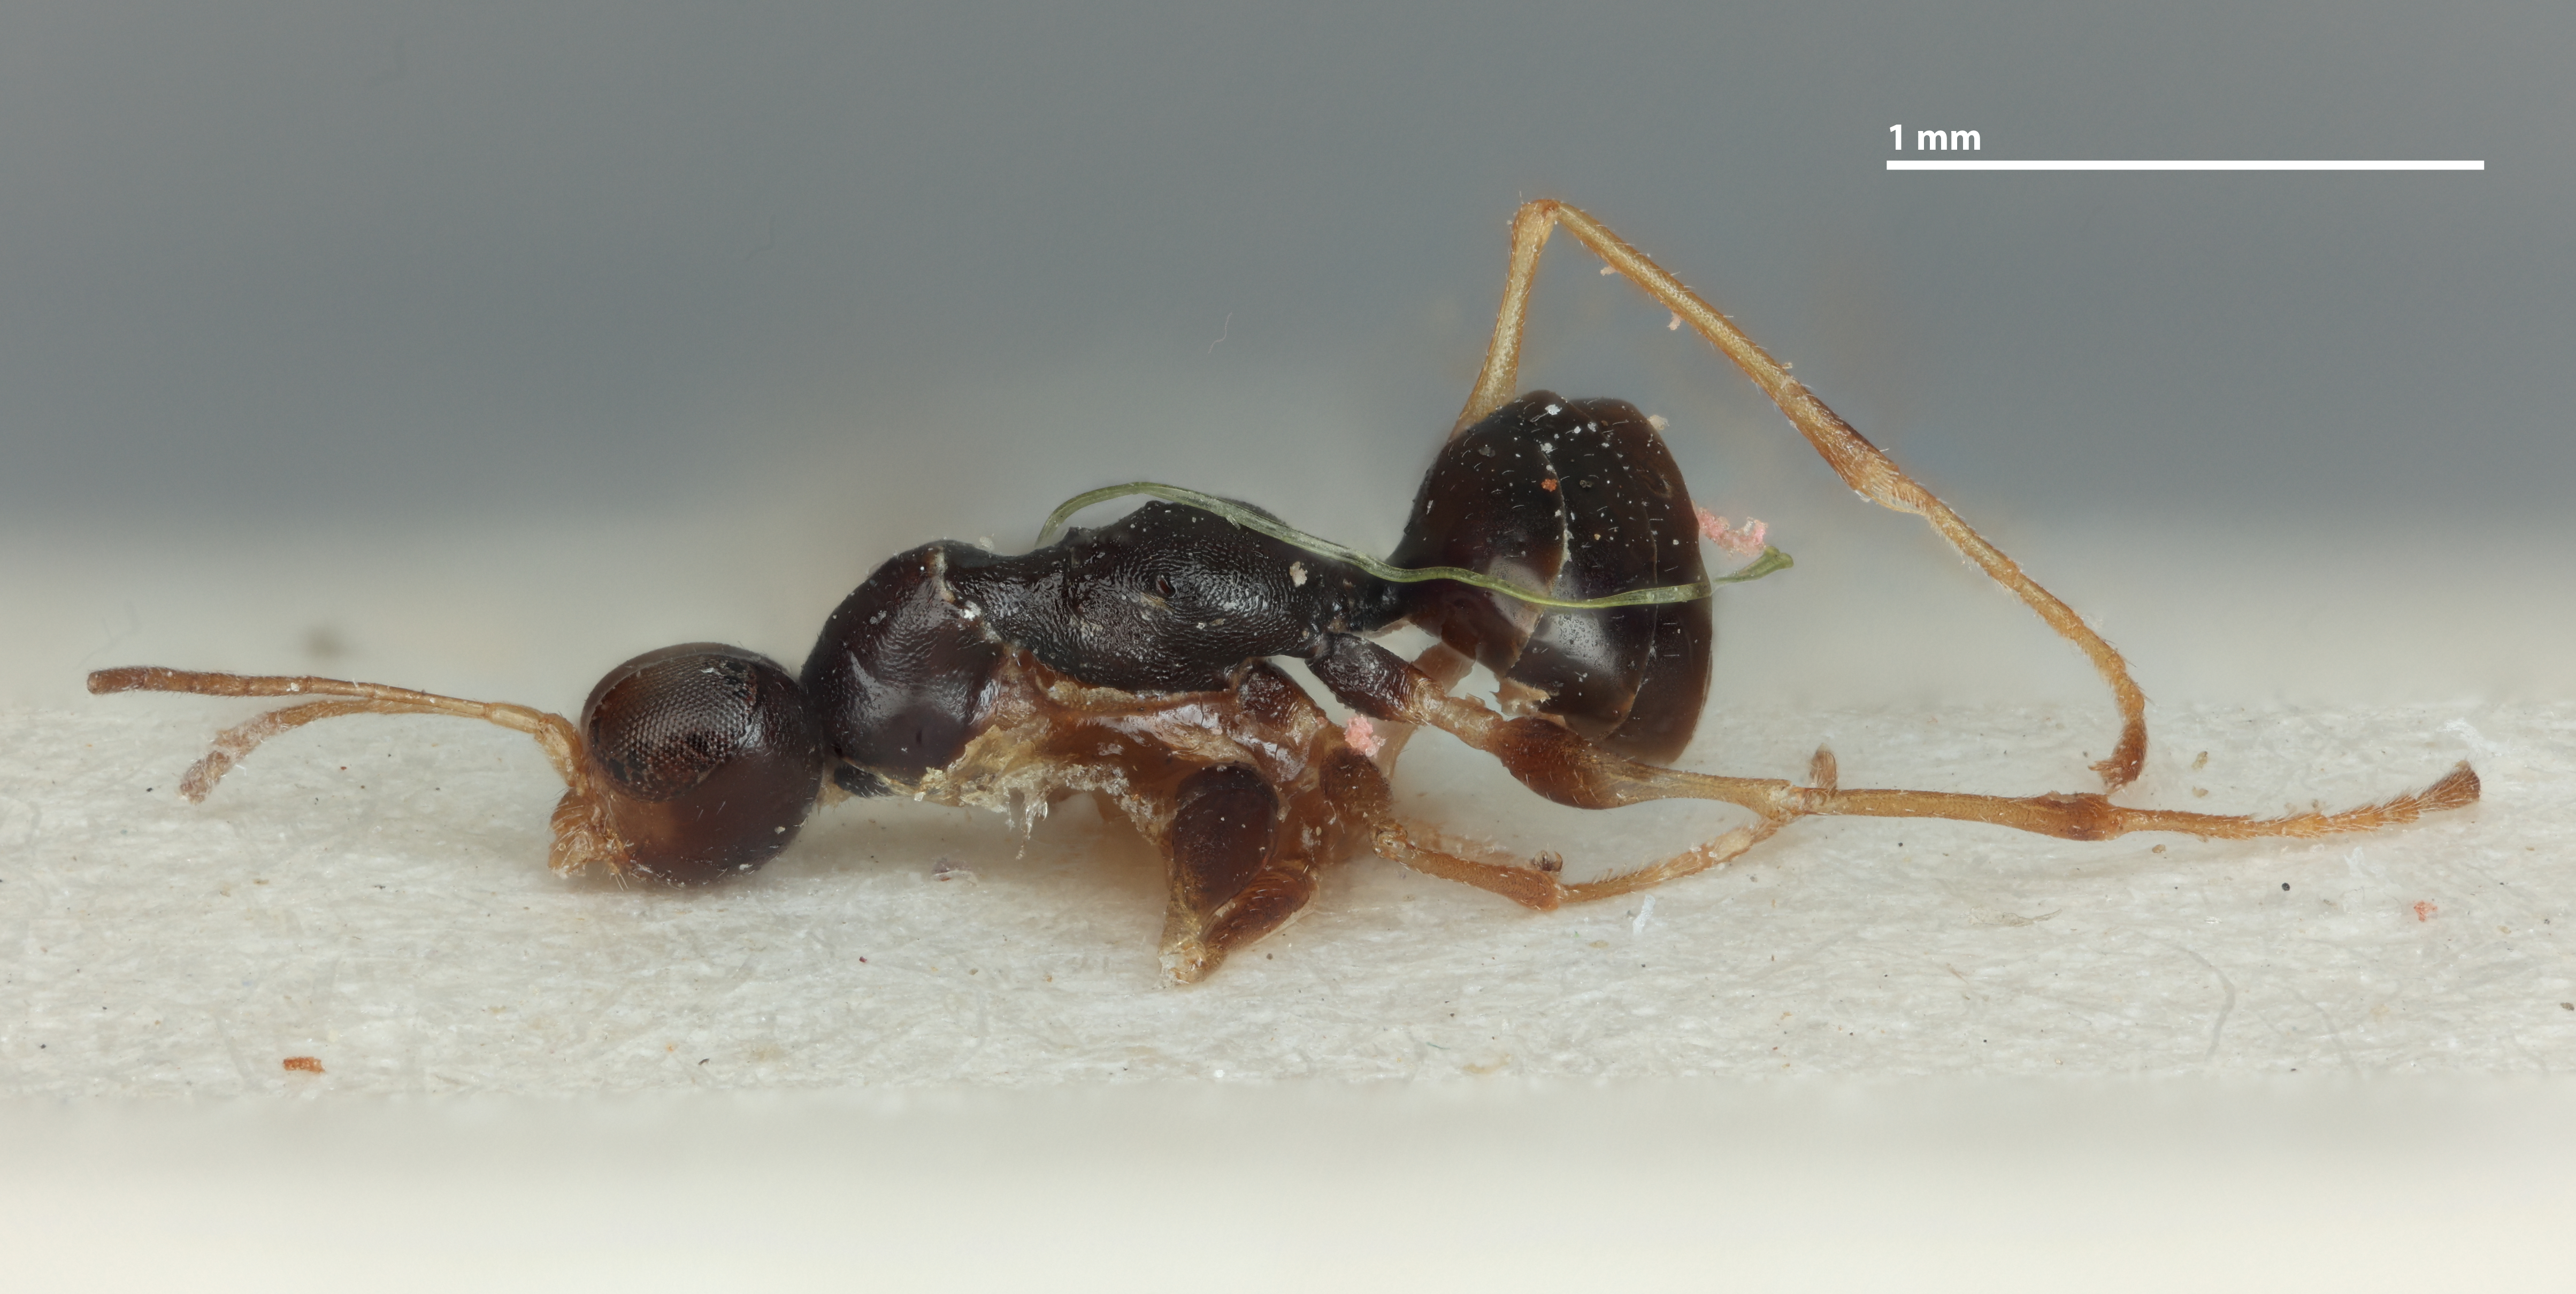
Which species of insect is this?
Epigonatopus plesius
